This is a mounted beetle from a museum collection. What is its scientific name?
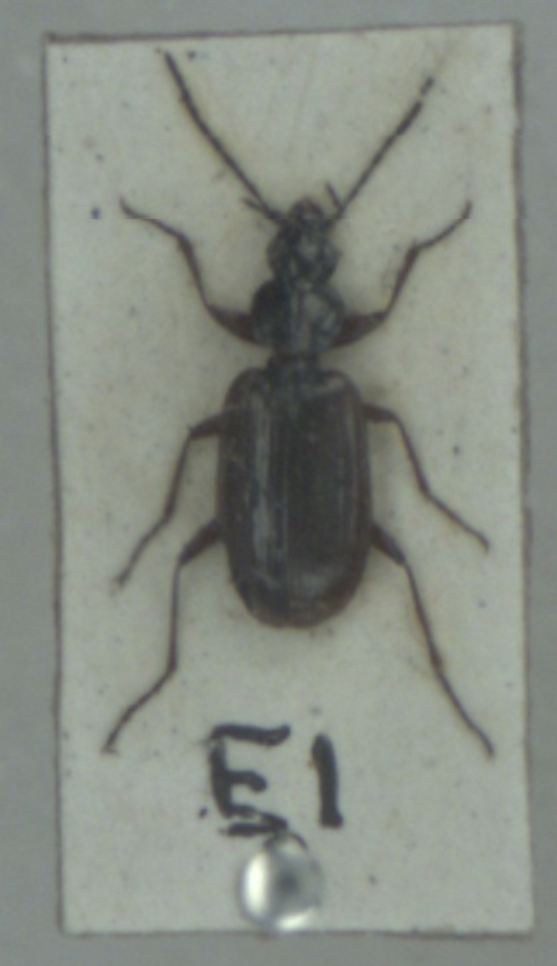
Agonum piceum
